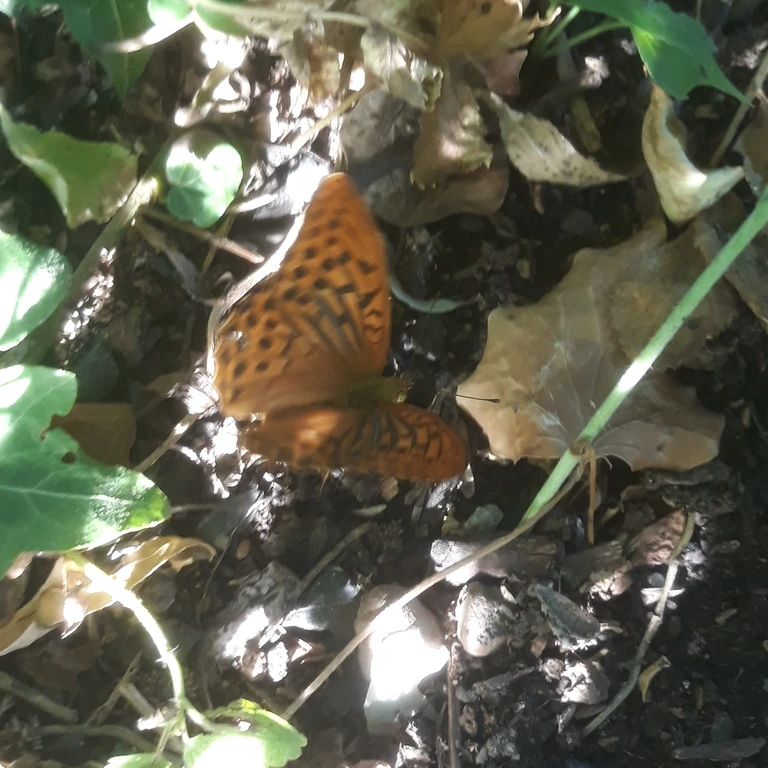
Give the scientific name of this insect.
Argynnis paphia
